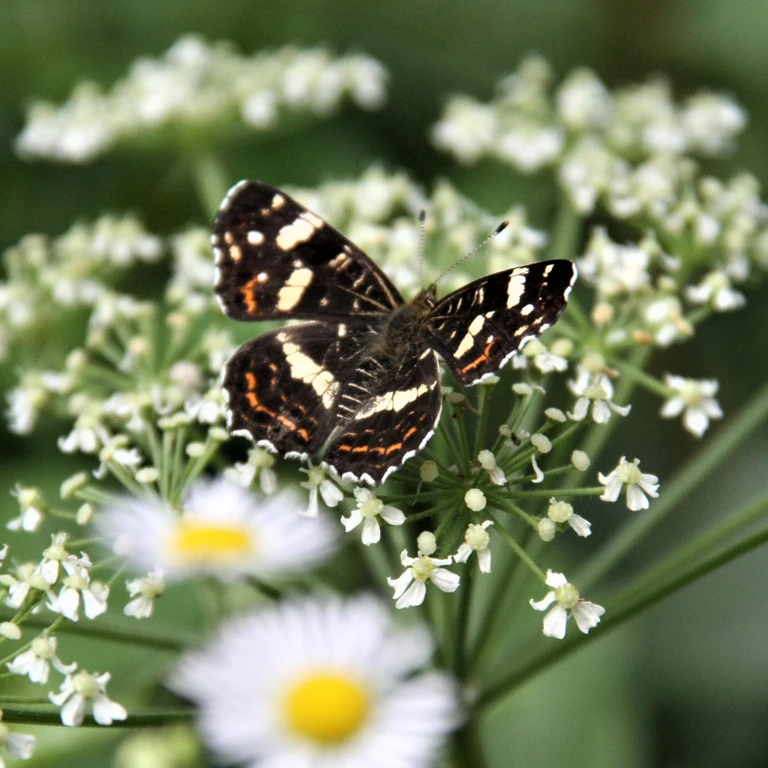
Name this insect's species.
Araschnia levana
